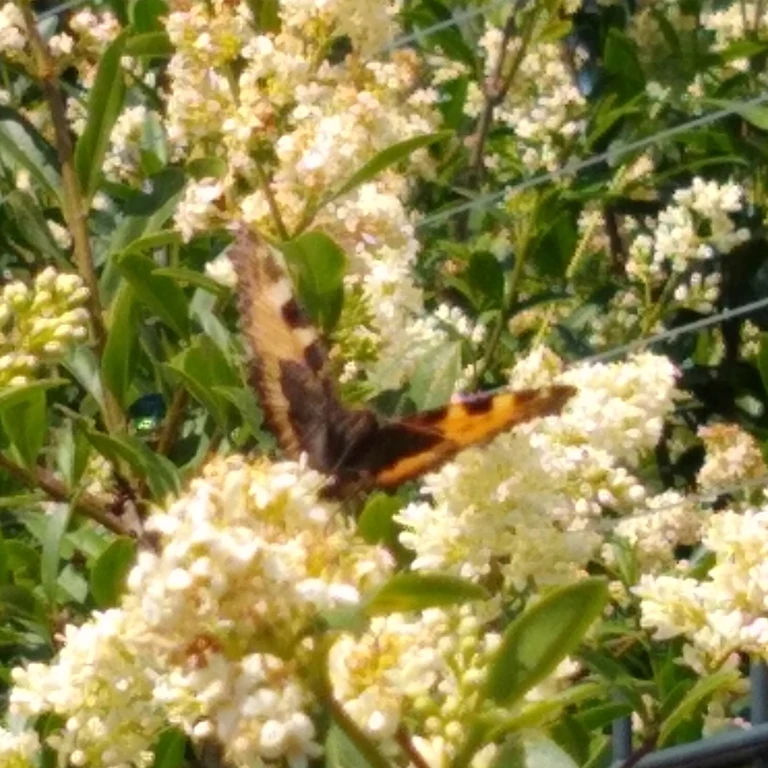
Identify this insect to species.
Aglais urticae
